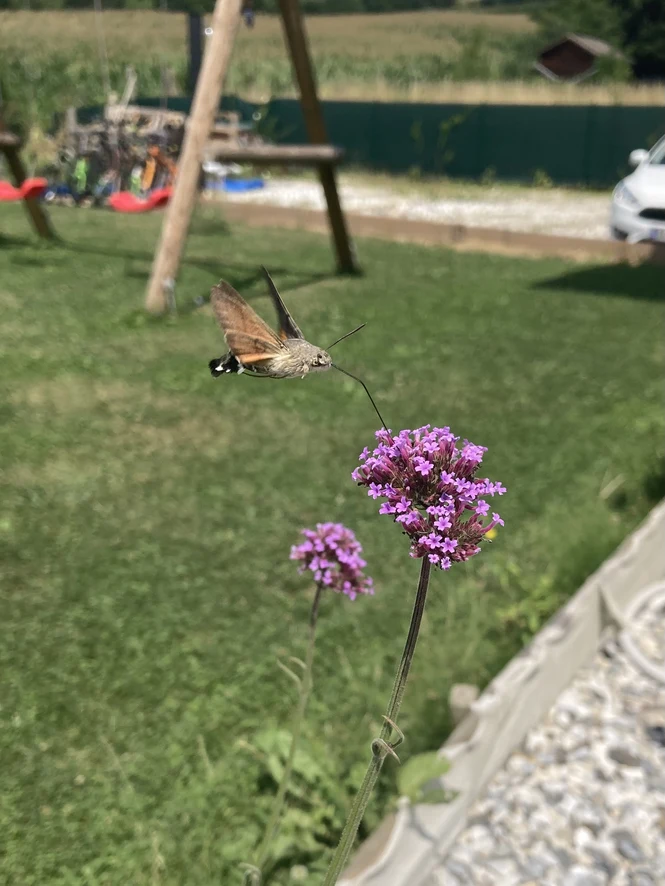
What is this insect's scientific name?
Macroglossum stellatarum
